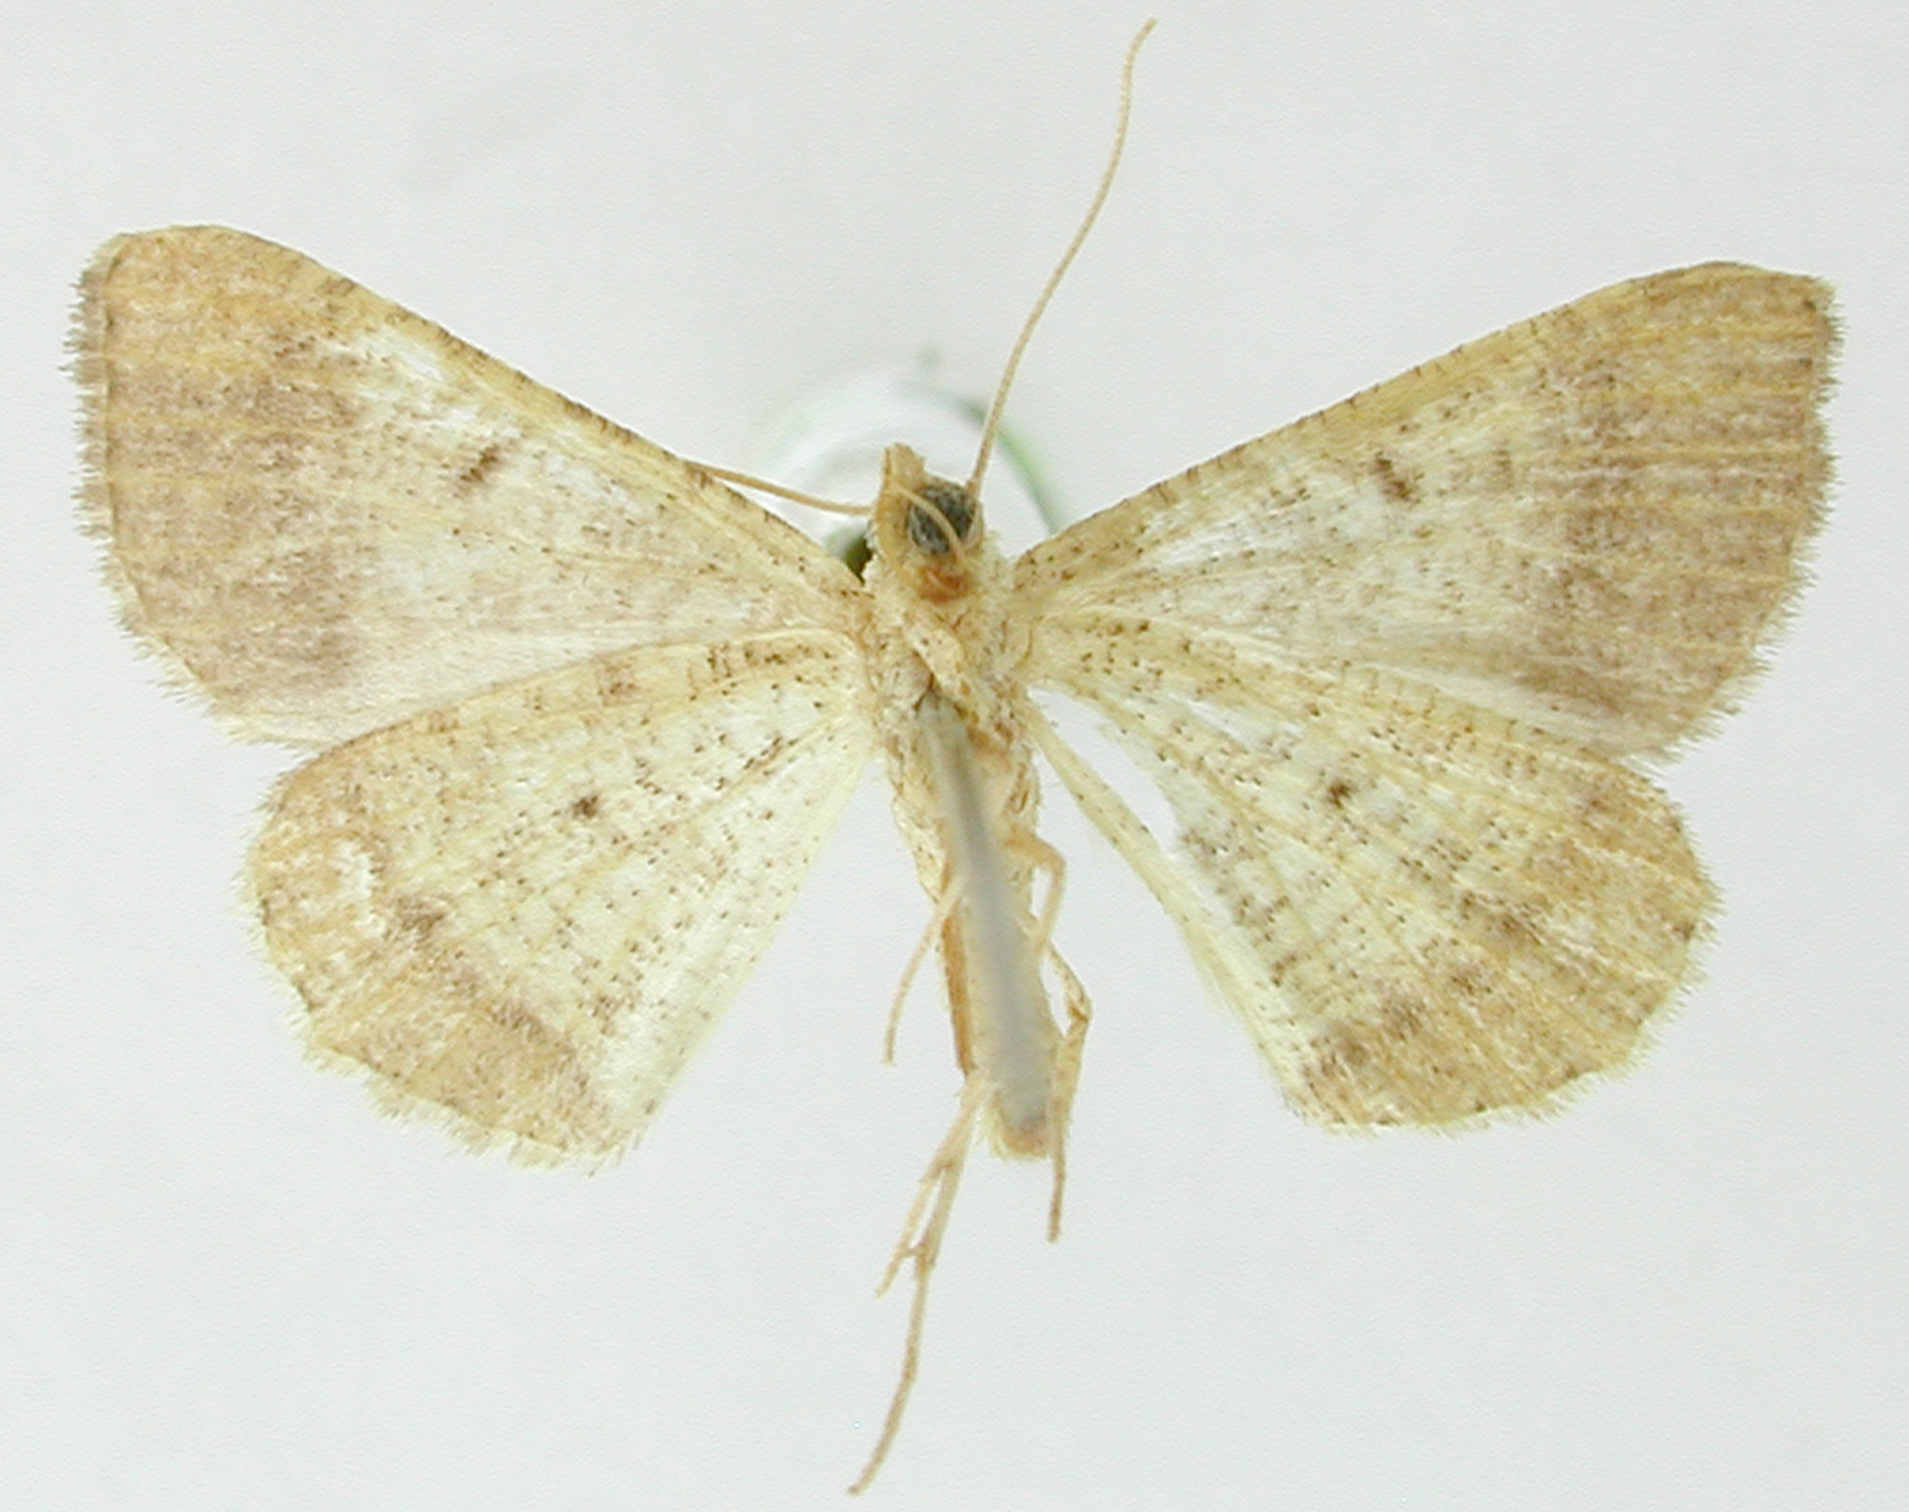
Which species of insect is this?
Macaria acepsimaria
